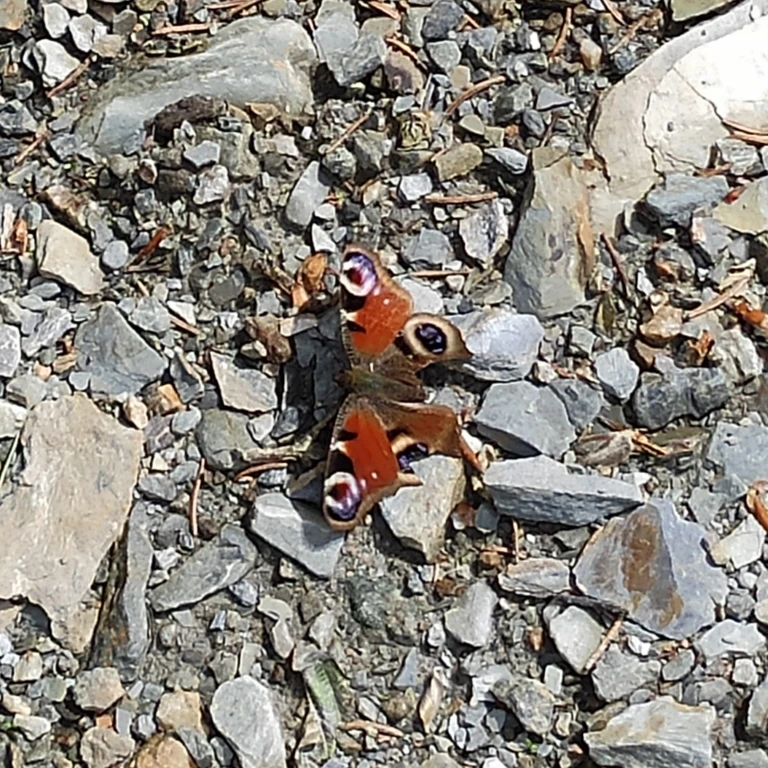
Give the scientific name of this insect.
Aglais io
